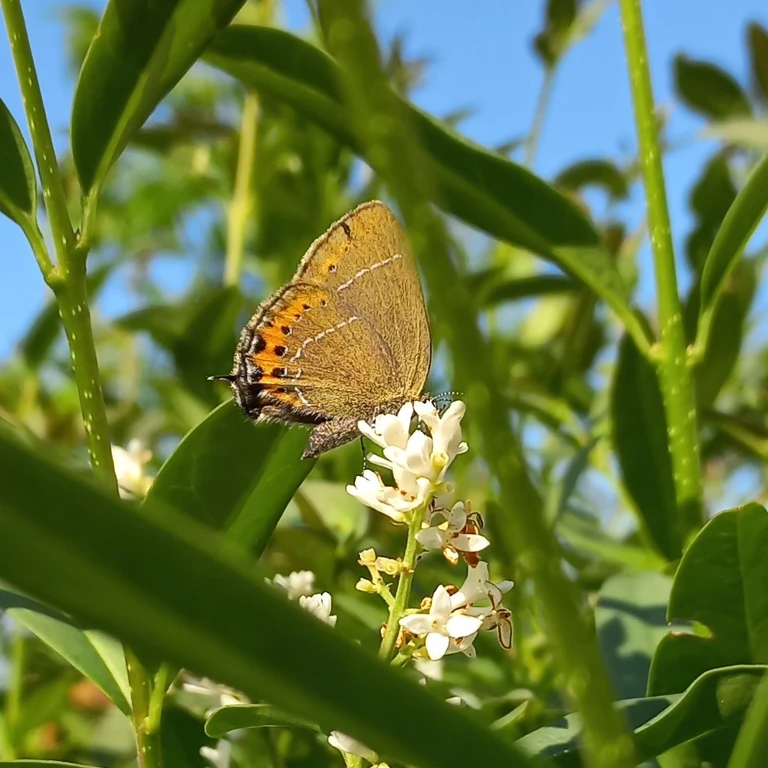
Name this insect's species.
Satyrium pruni (also Fixsenia pruni)
